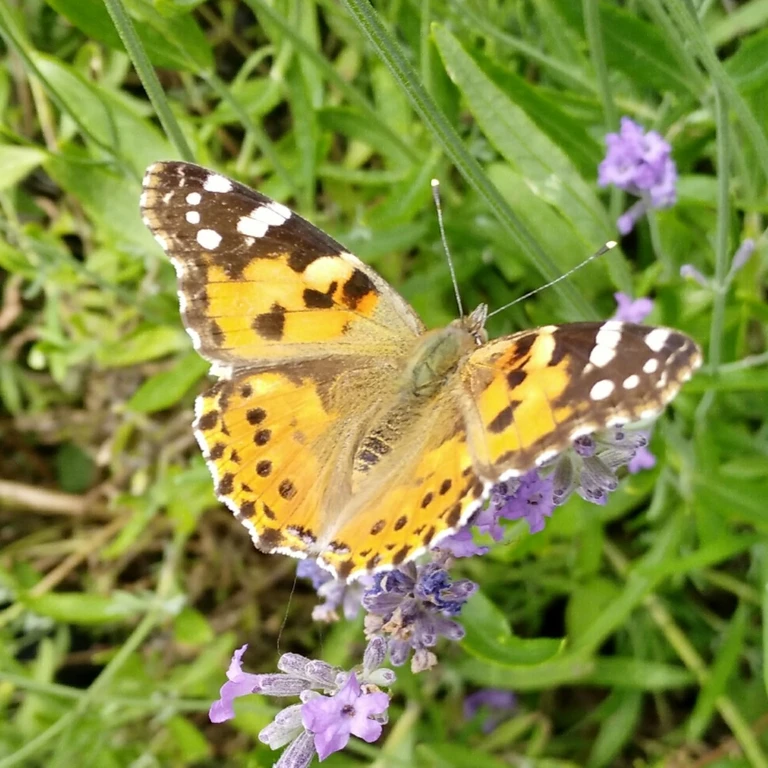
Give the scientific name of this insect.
Vanessa cardui
